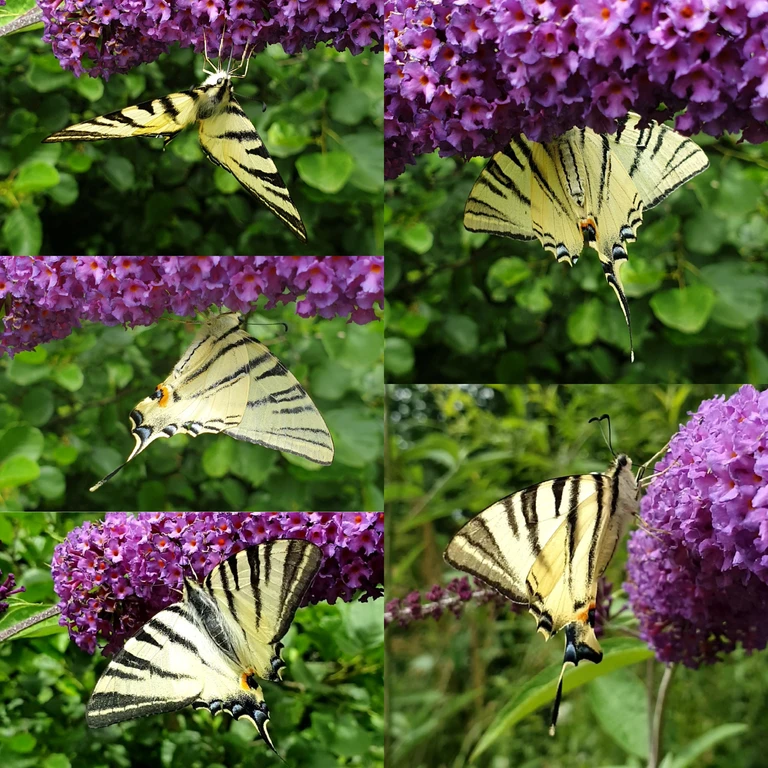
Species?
Iphiclides podalirius
